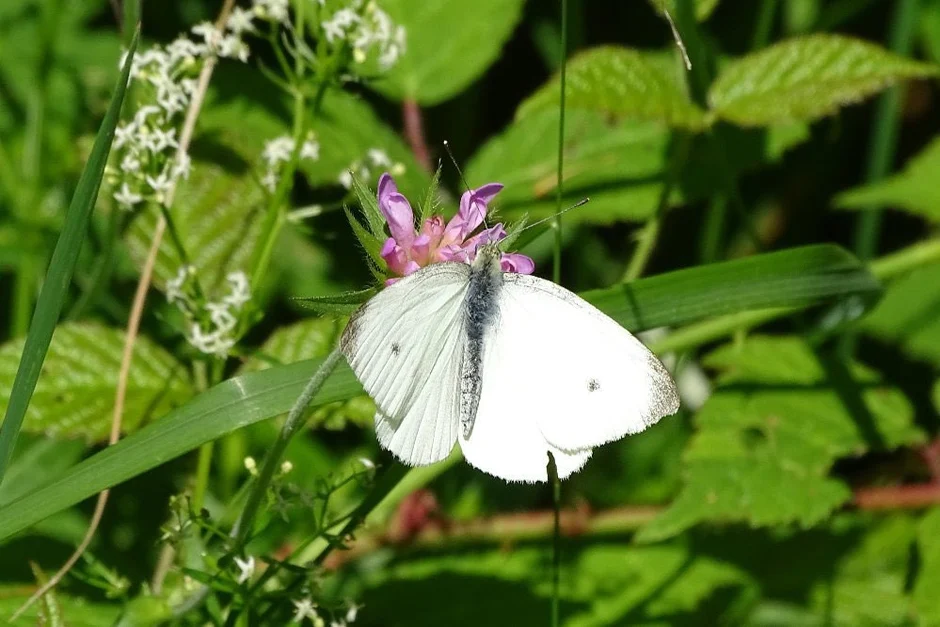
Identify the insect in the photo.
Pieris rapae
